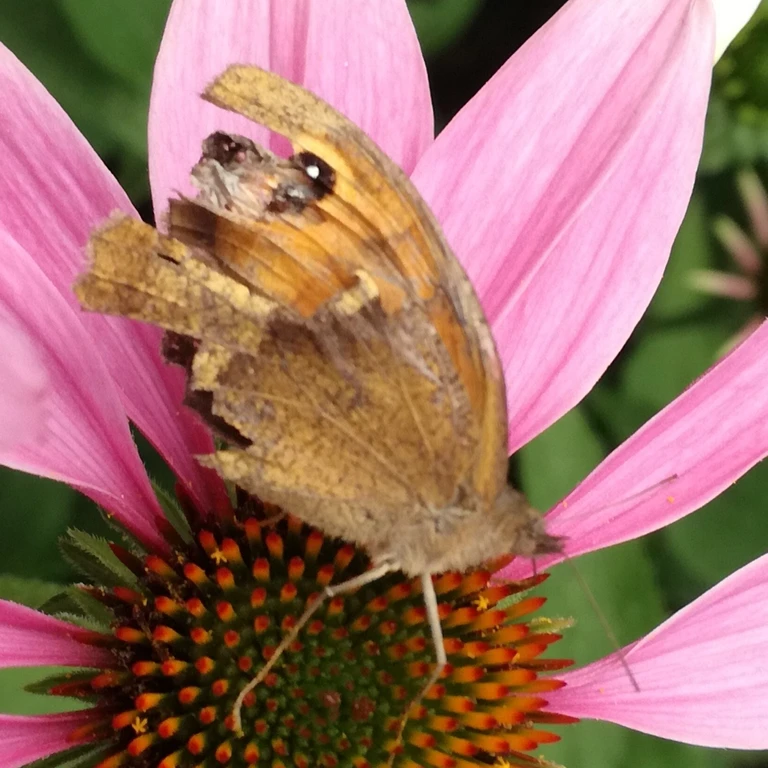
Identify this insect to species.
Maniola jurtina
